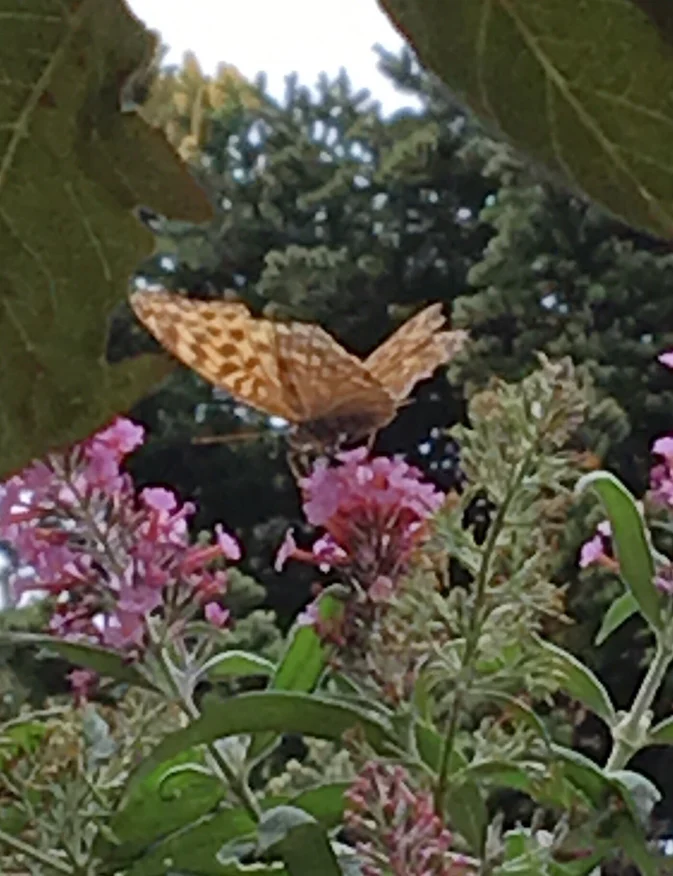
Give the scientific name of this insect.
Argynnis paphia
